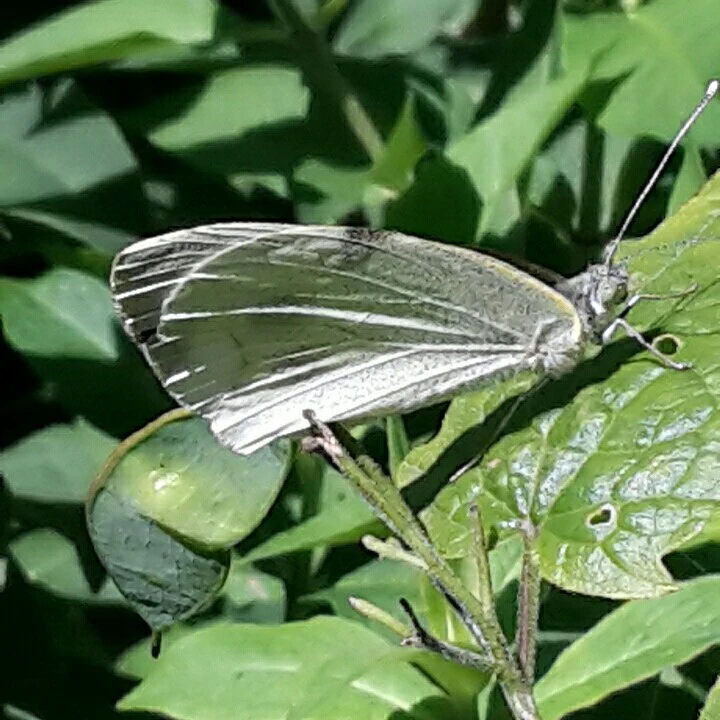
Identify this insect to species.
Pieris brassicae
